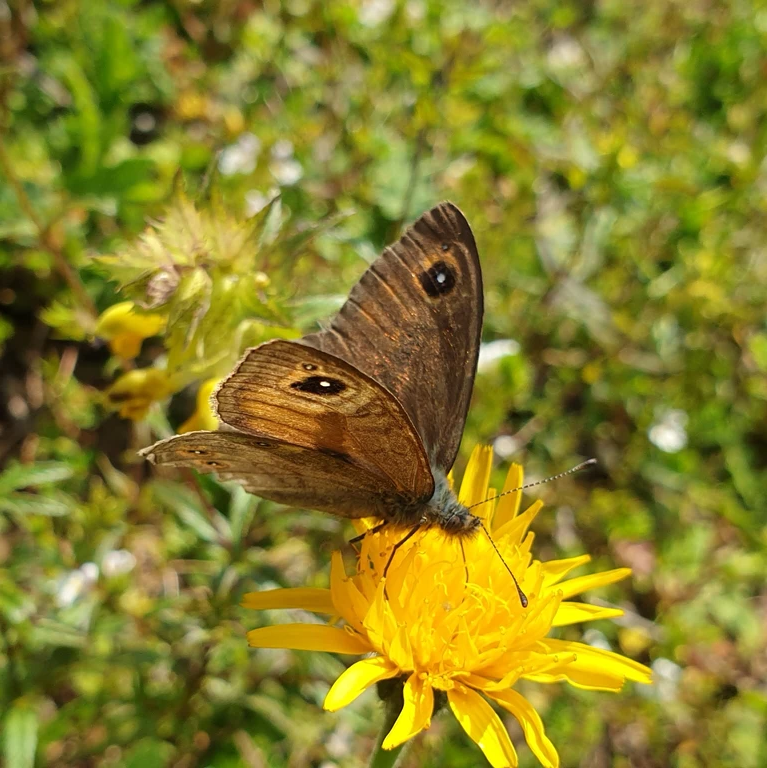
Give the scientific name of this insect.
Lasiommata maera (also Pararge maera)
